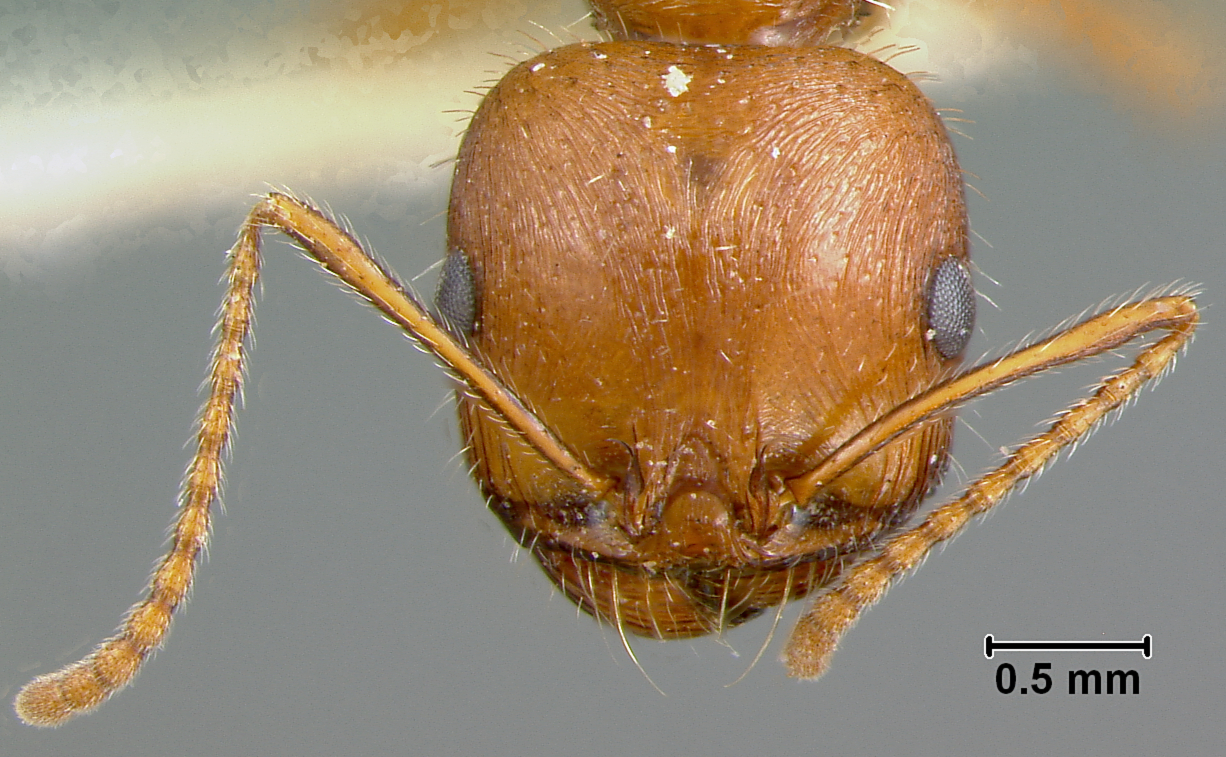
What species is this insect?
Veromessor julianus
